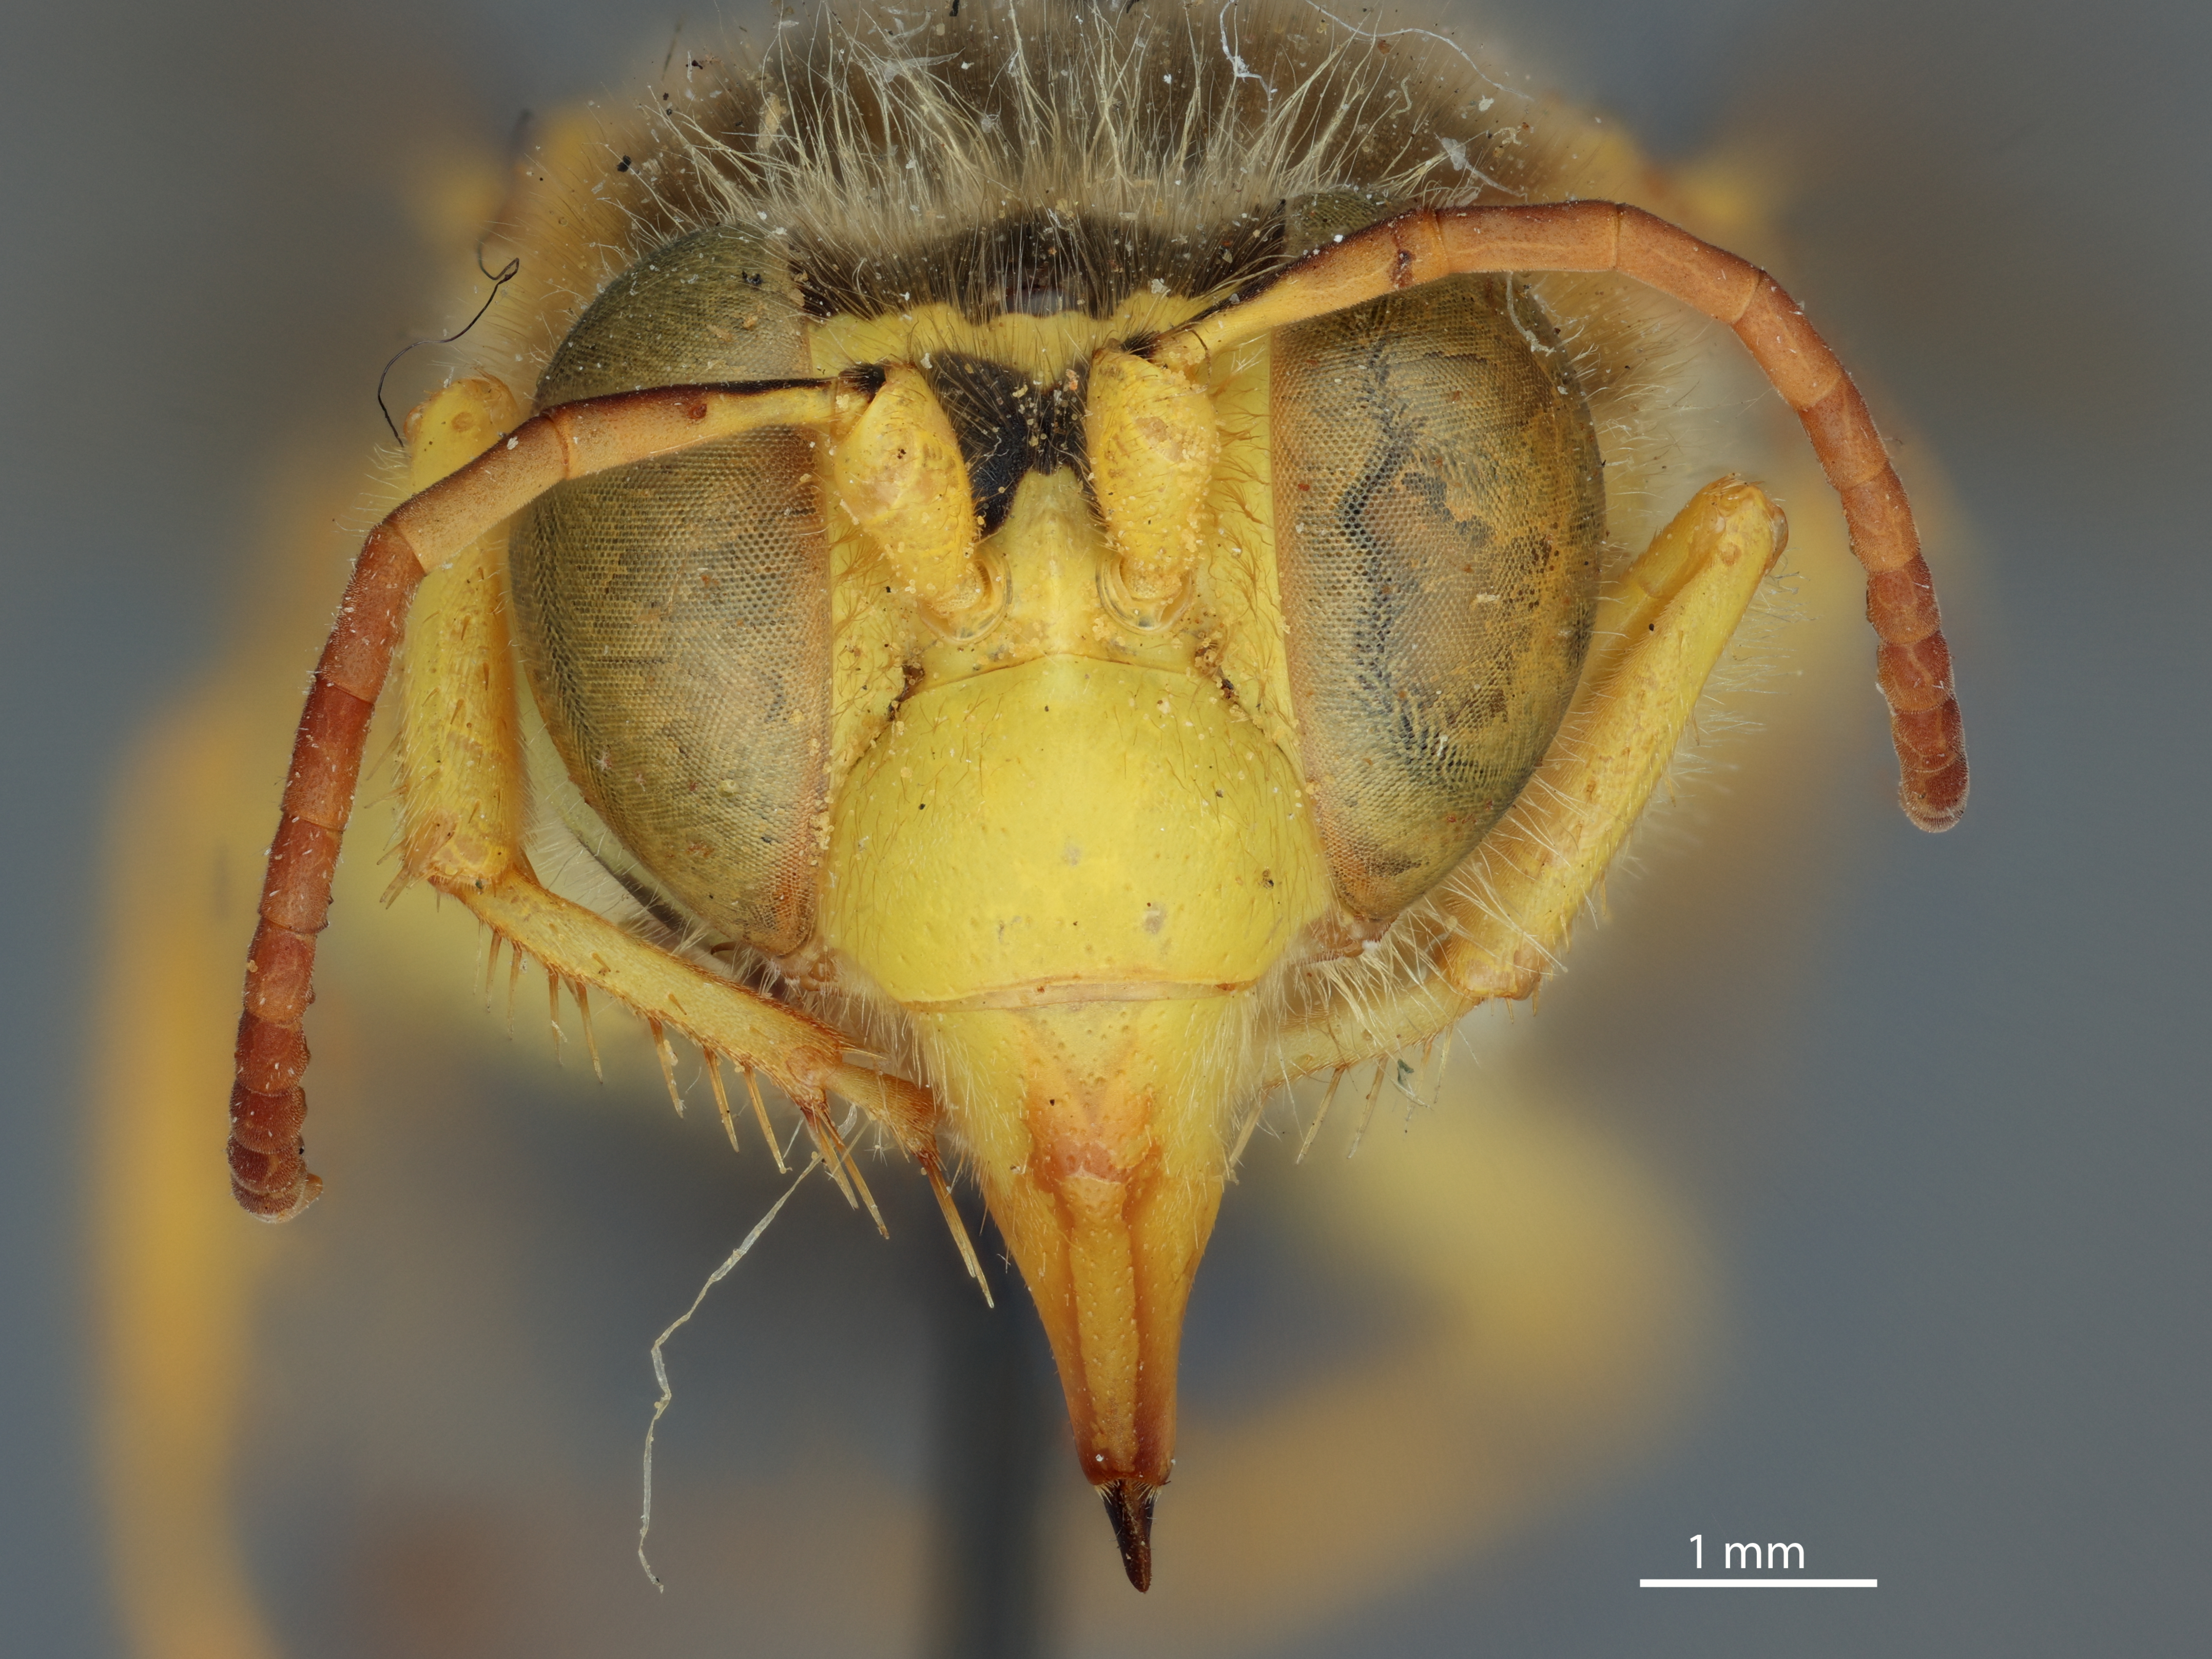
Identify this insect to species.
Bembix arcuata
